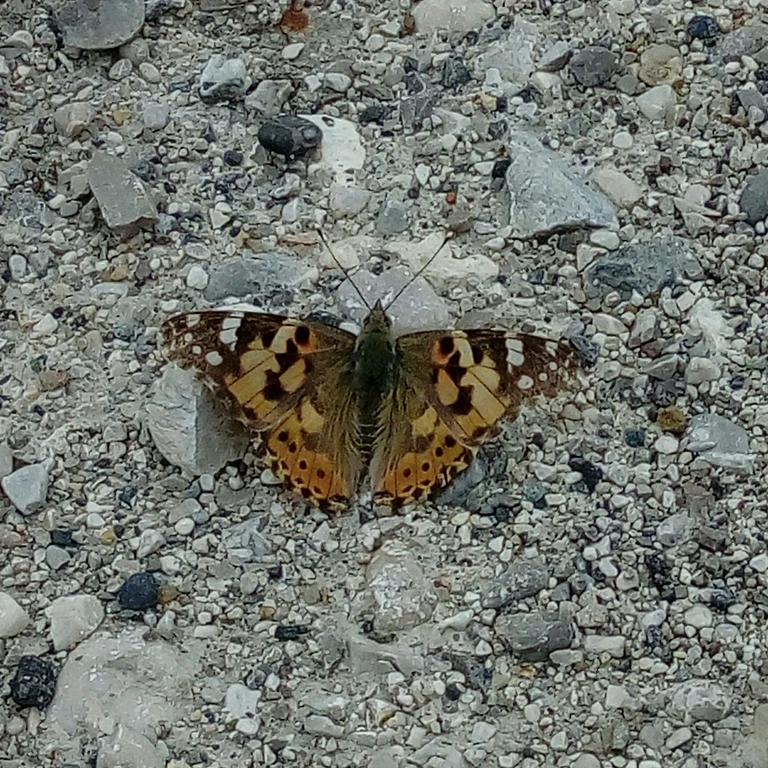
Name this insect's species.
Vanessa cardui
